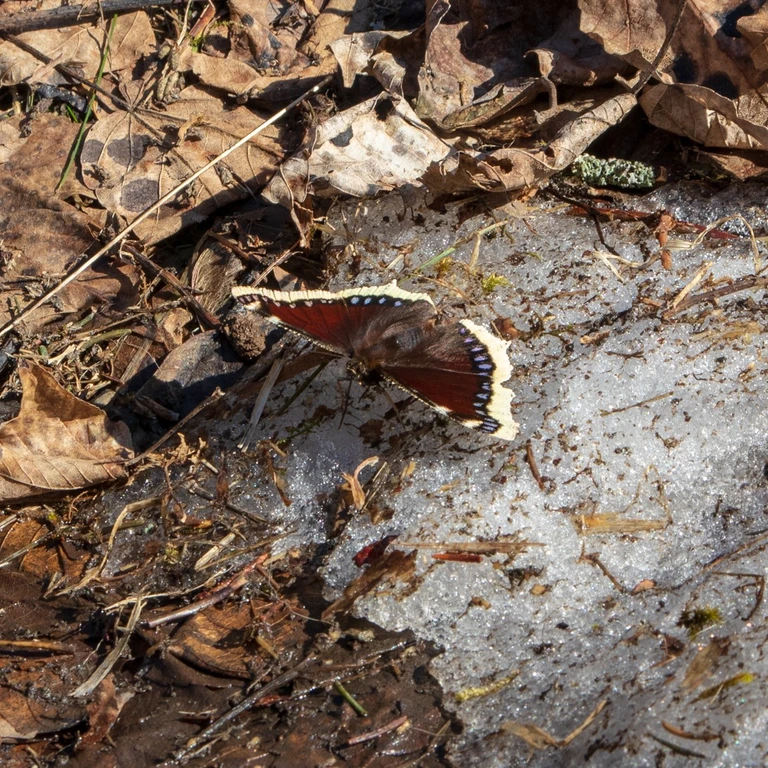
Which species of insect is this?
Nymphalis antiopa
